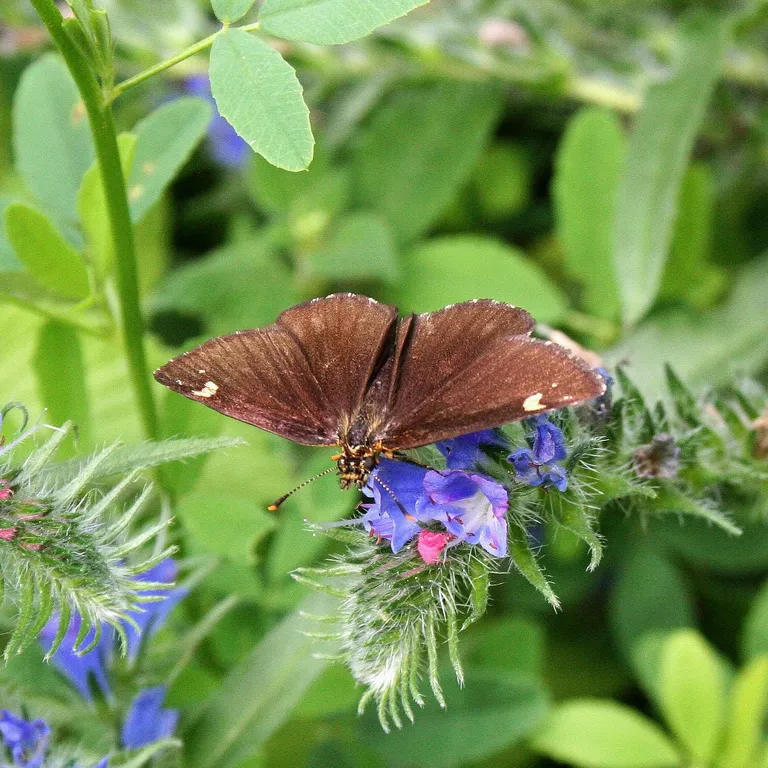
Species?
Heteropterus morpheus
